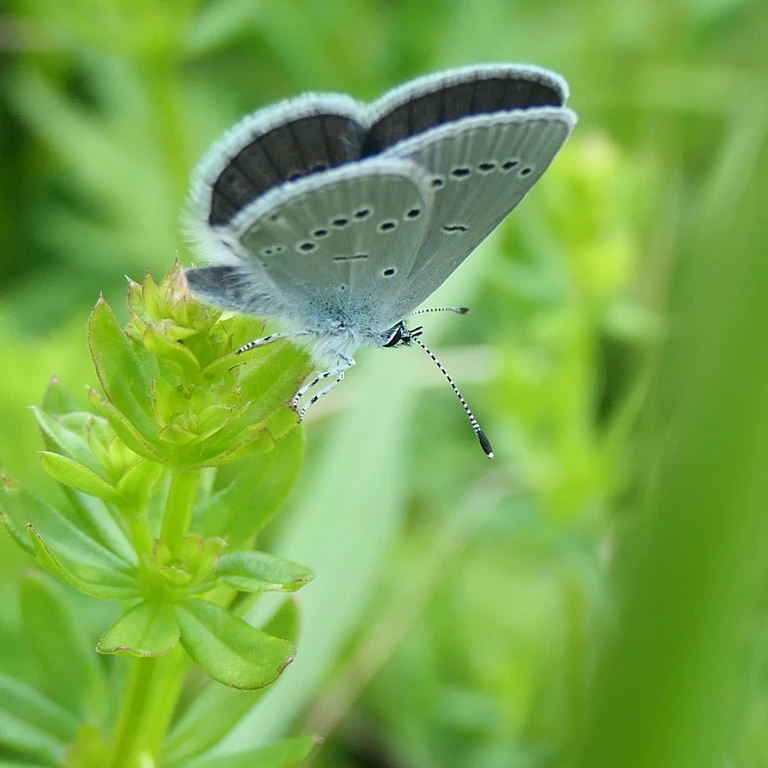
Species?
Cupido minimus
